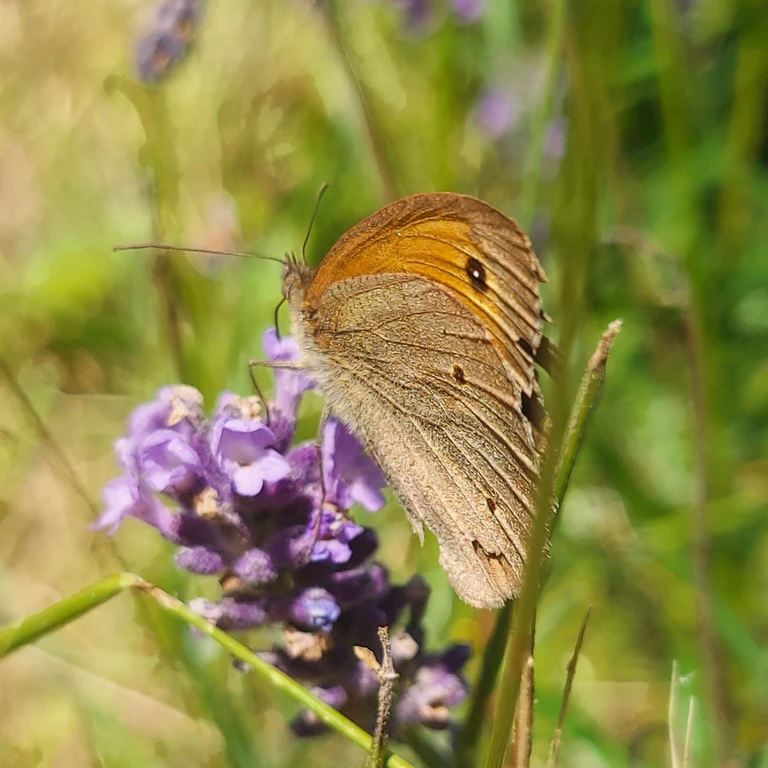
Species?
Maniola jurtina
